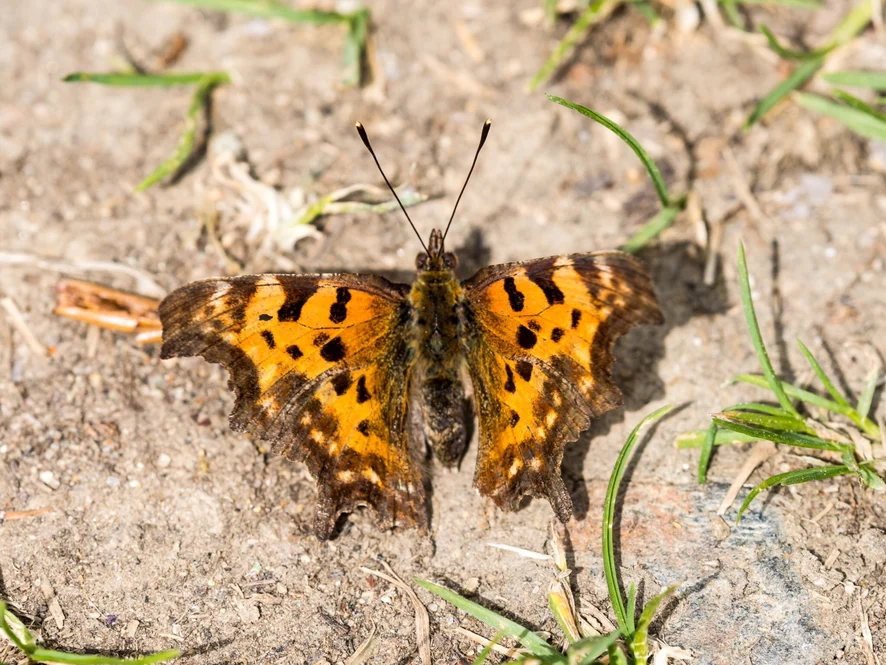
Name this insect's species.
Polygonia c-album
